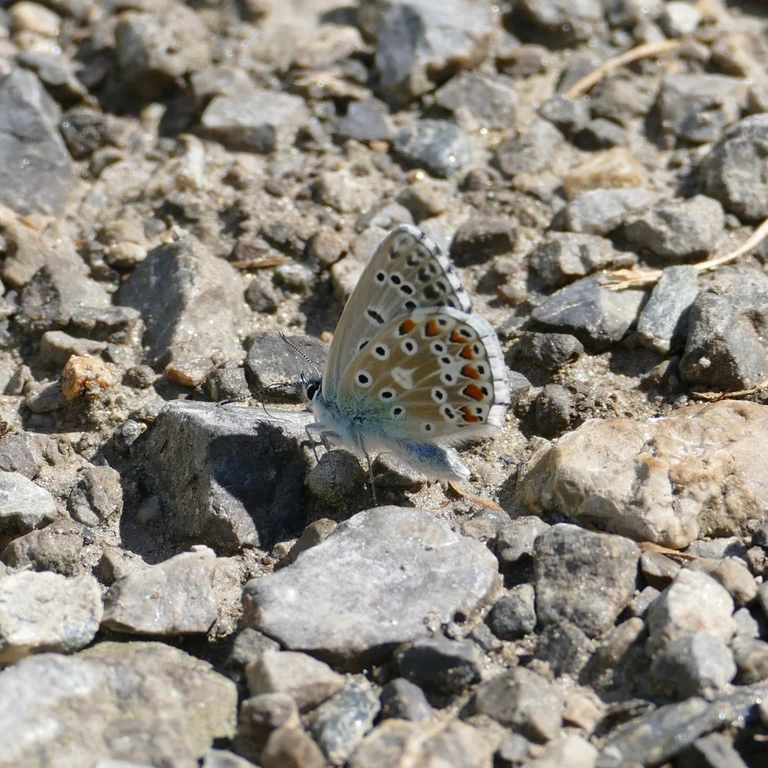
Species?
Lysandra coridon
